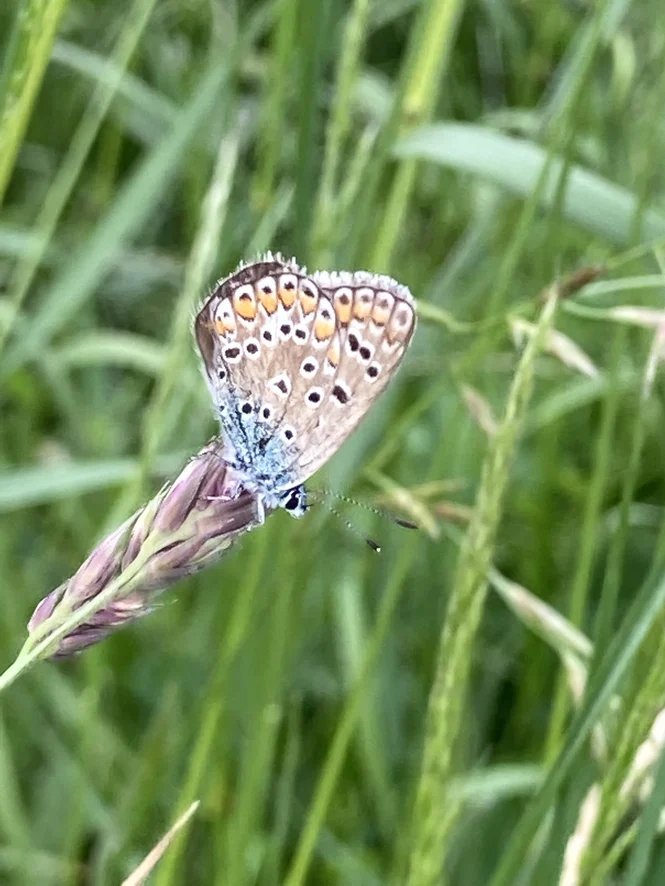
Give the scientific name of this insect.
Polyommatus icarus
